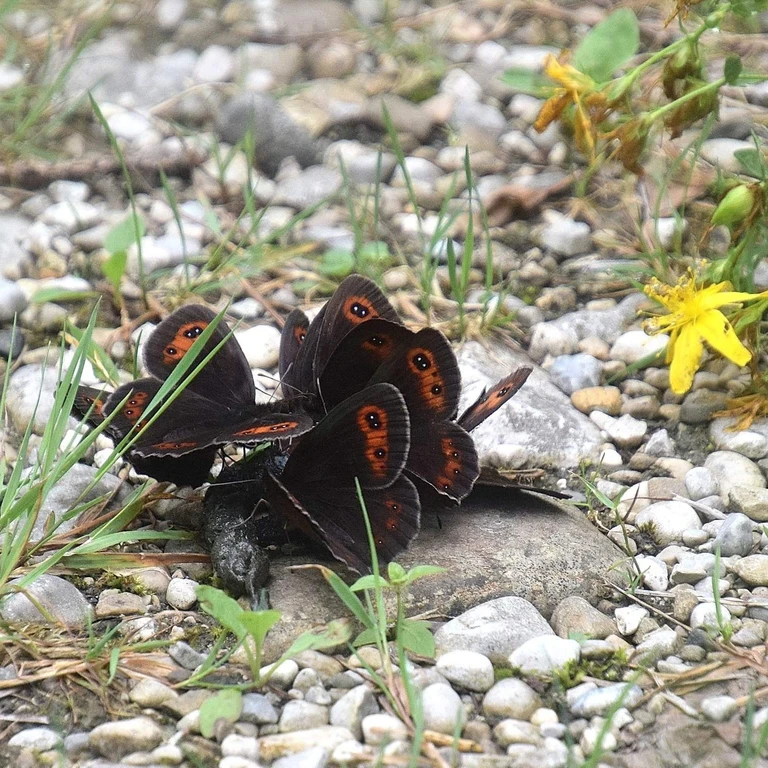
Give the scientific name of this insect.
Erebia aethiops
